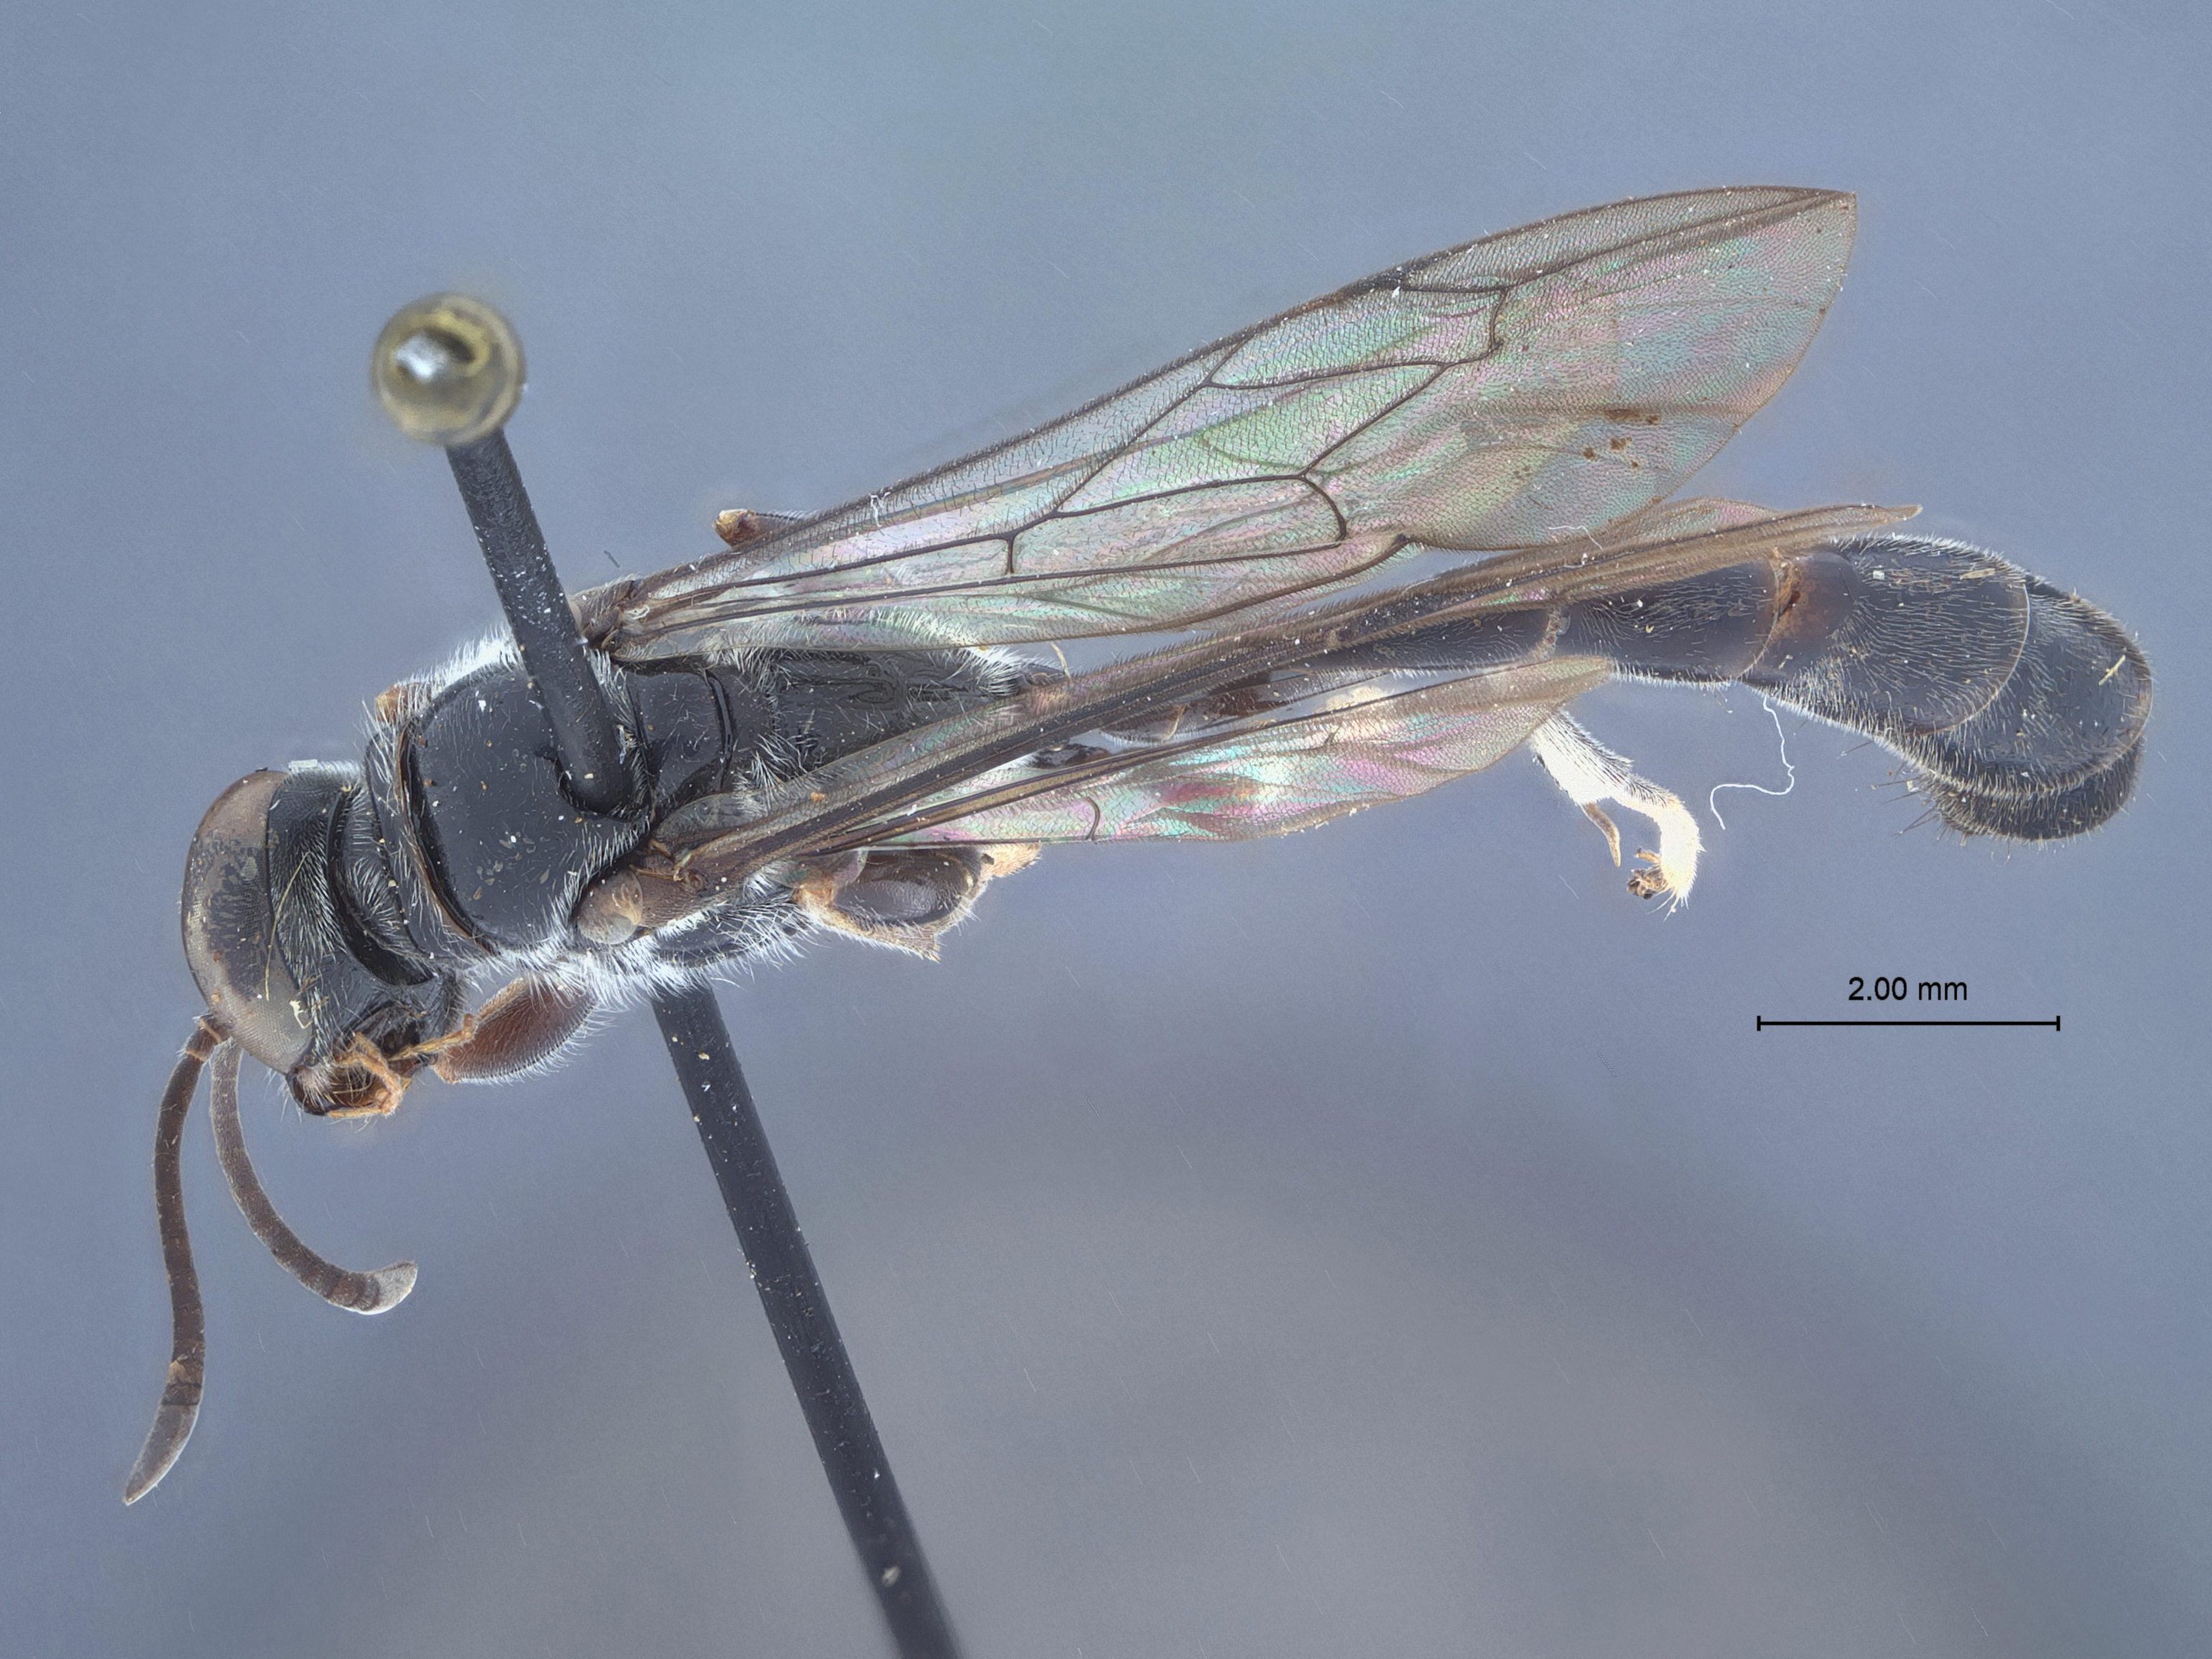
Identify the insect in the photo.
Trypoxylon giganteum
